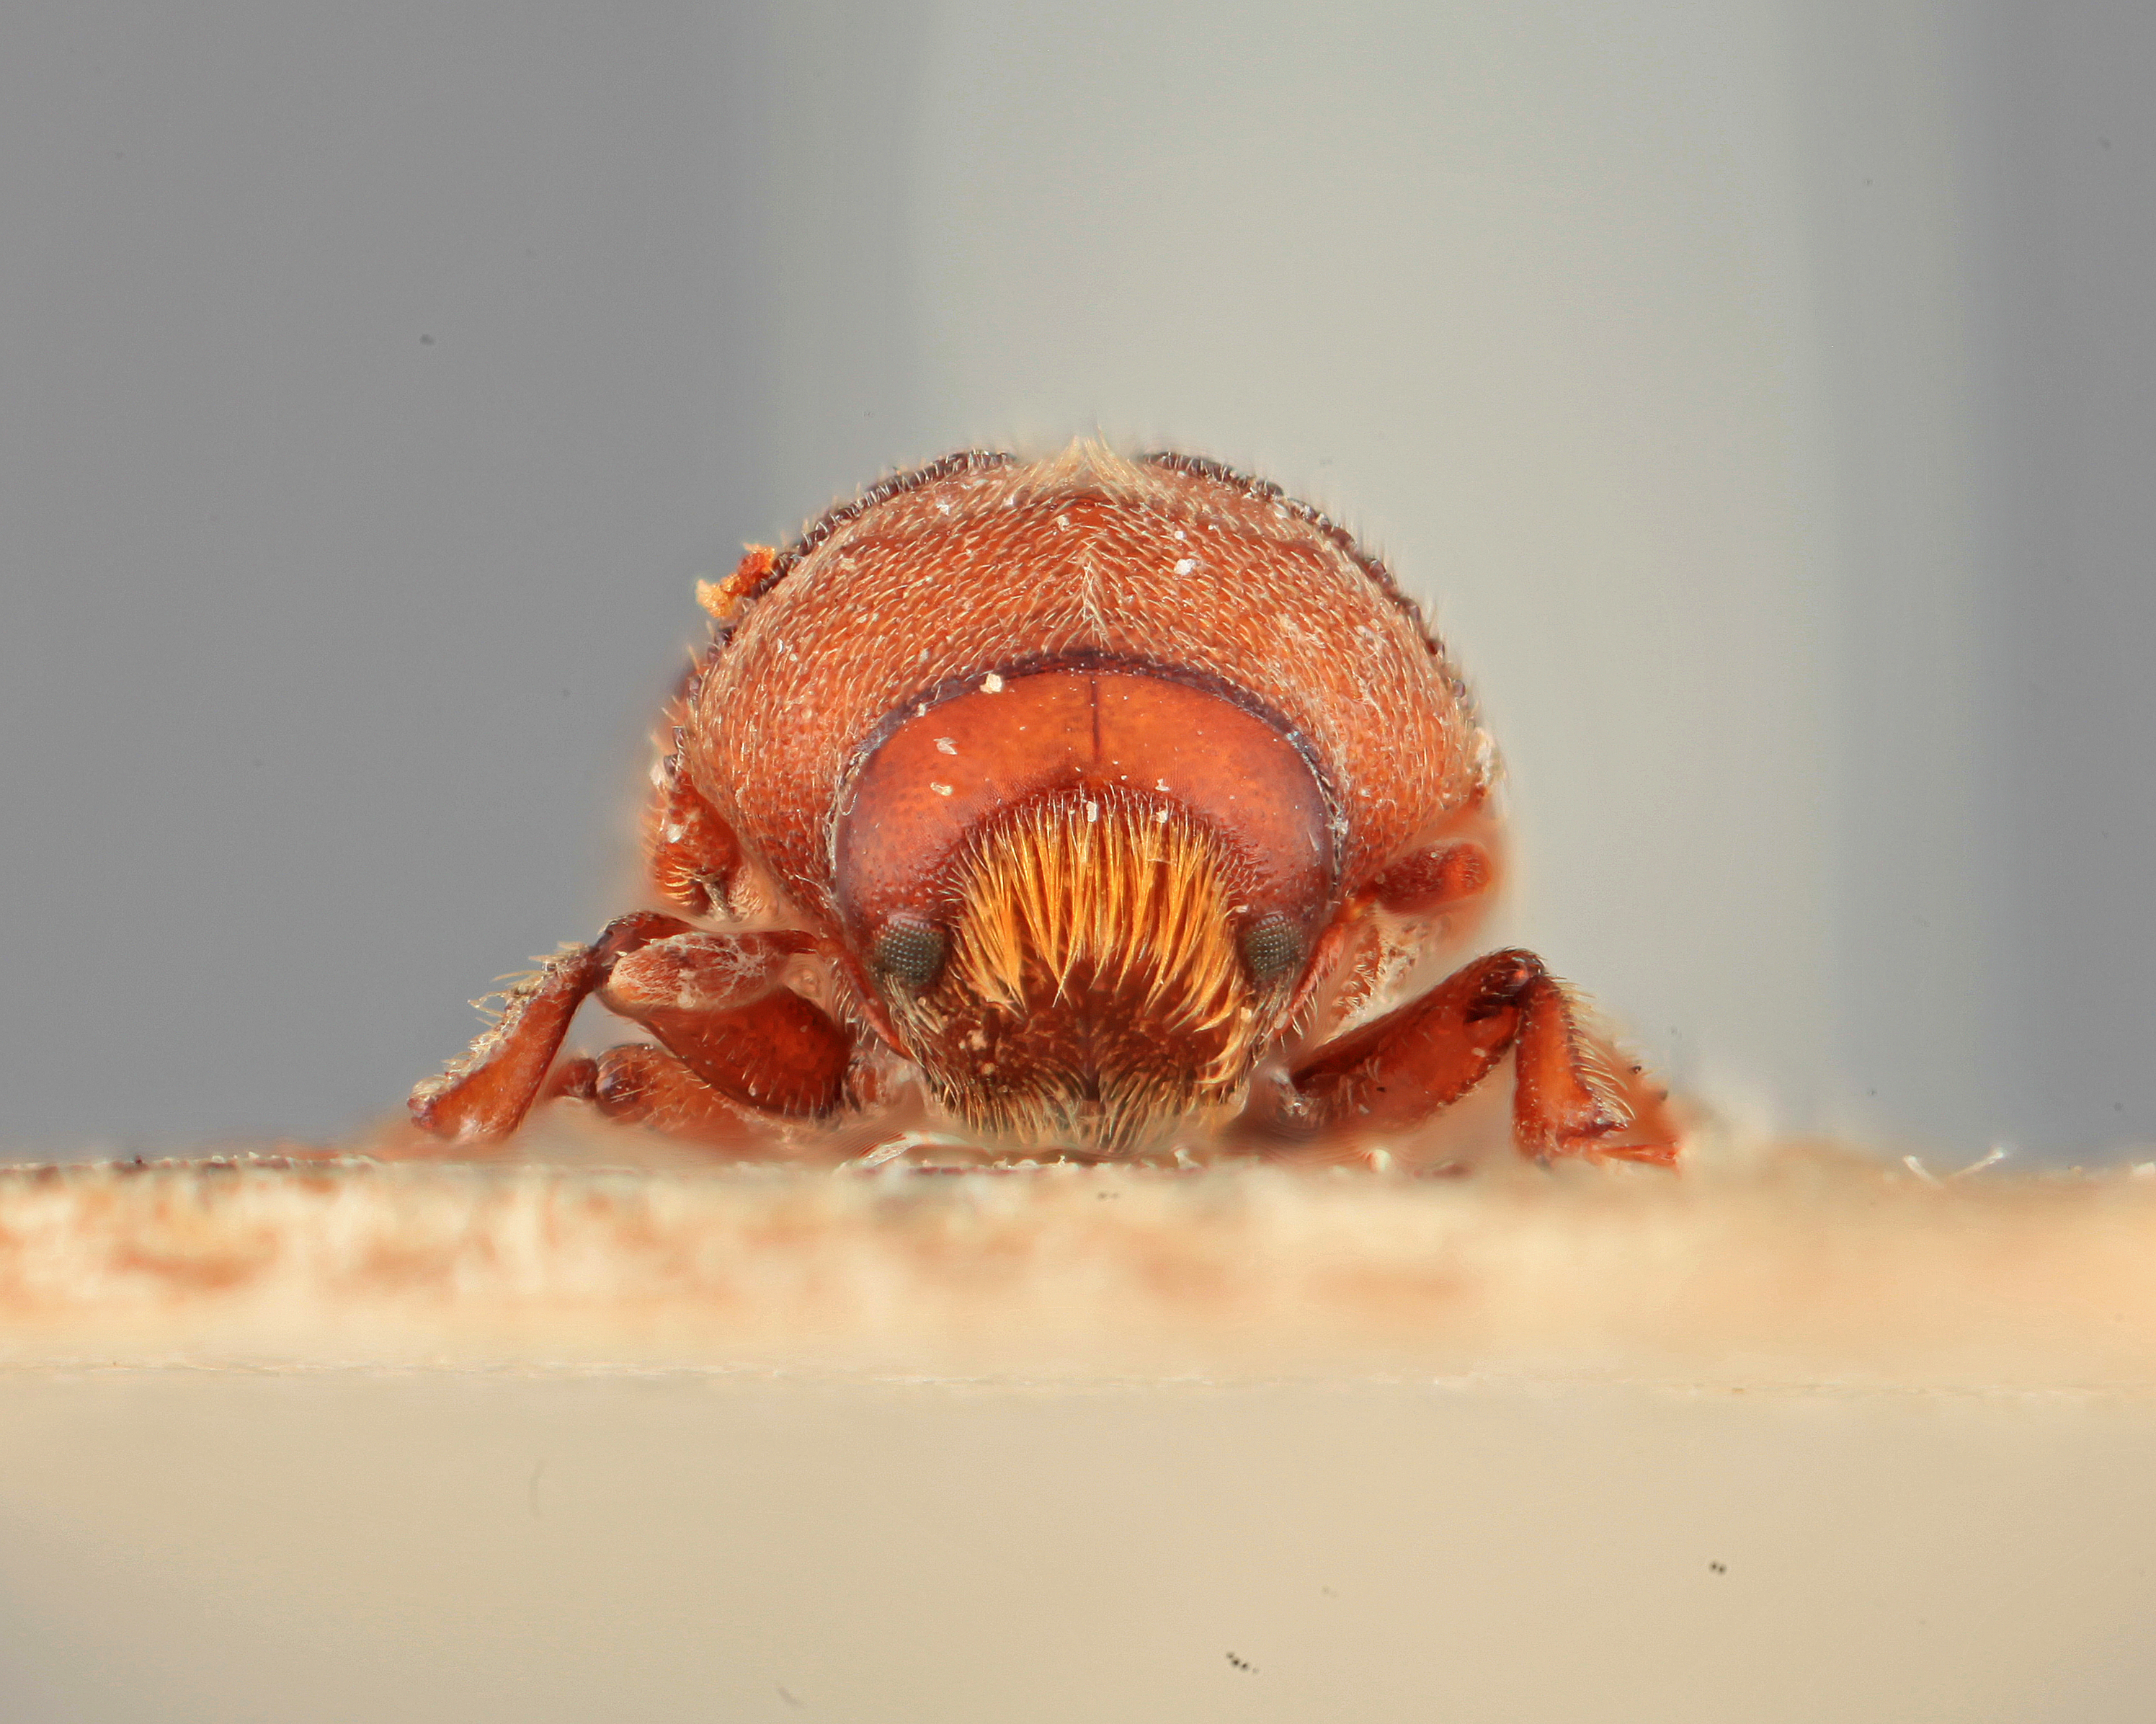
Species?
Olonthogaster jiri
